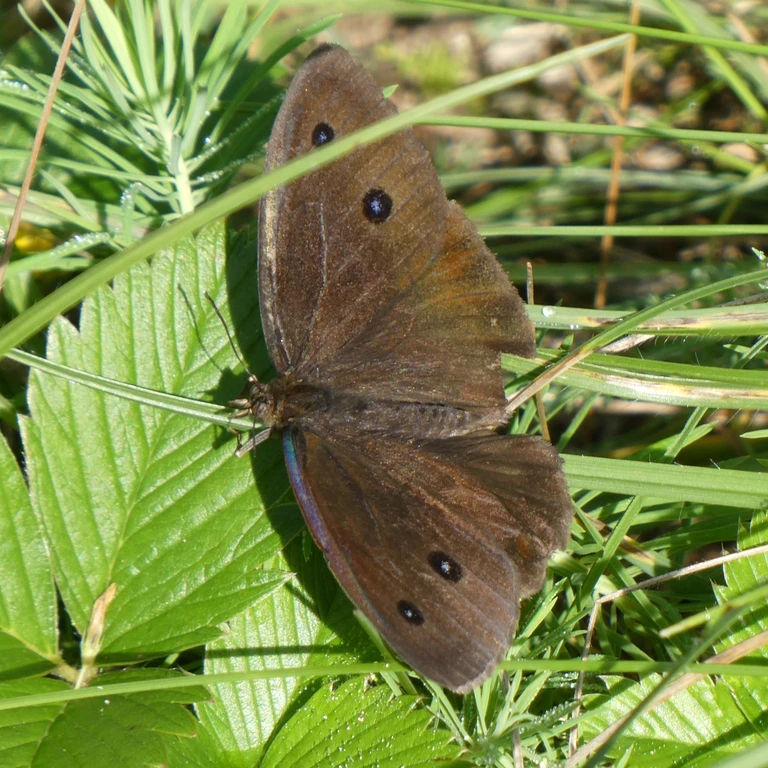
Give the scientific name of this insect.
Minois dryas
